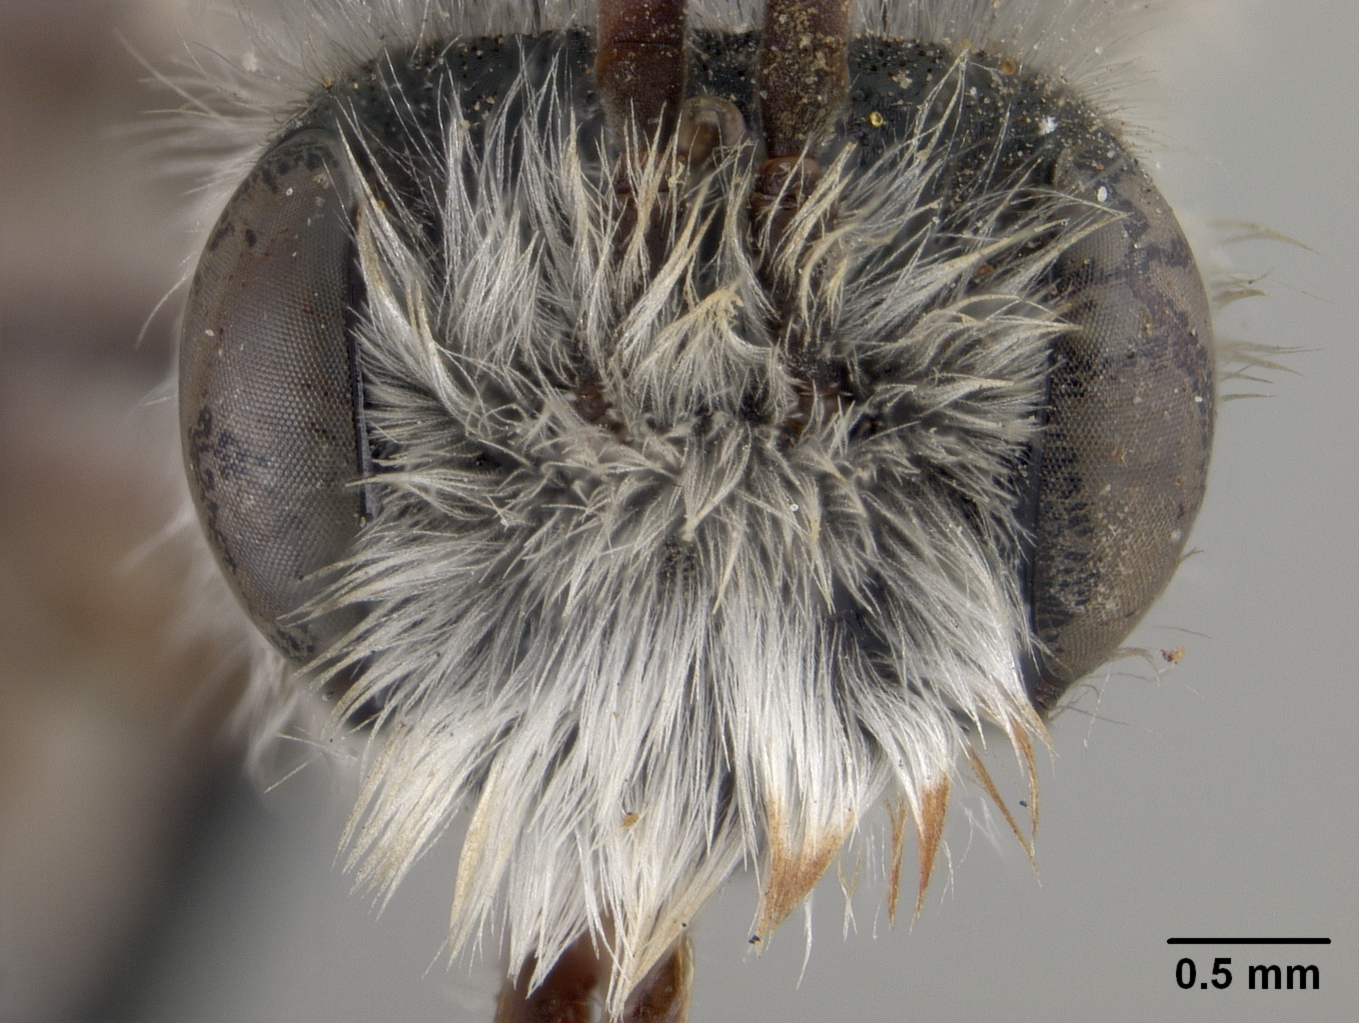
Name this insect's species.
Andrena electrica
